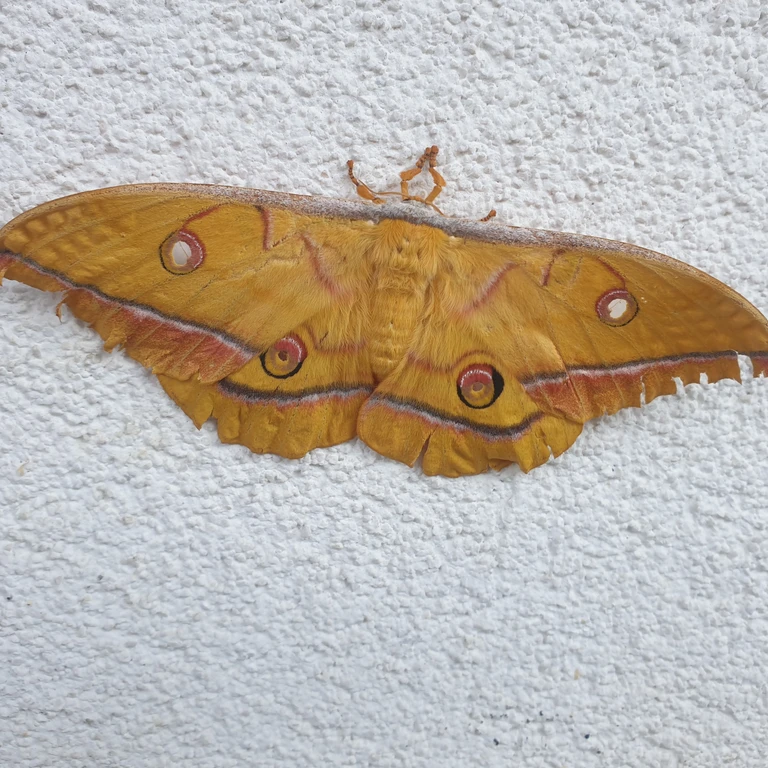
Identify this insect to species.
Antheraea yamamai
